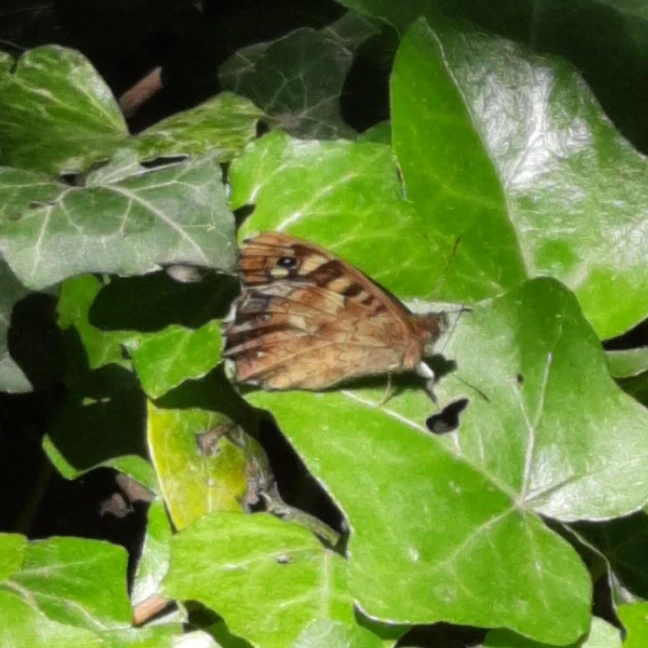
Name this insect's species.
Pararge aegeria
